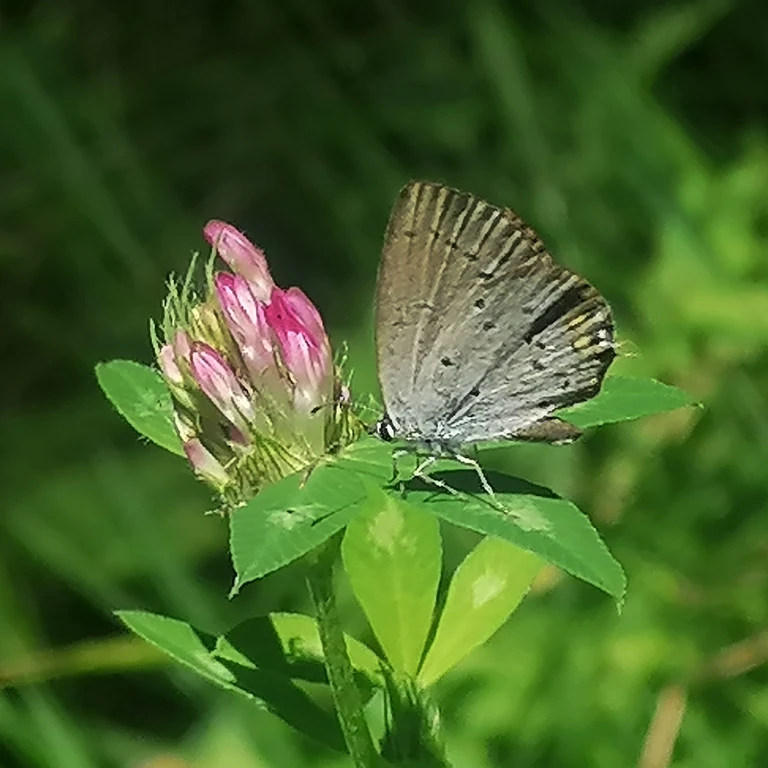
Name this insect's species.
Cupido argiades (also Elkalyce argiades)
